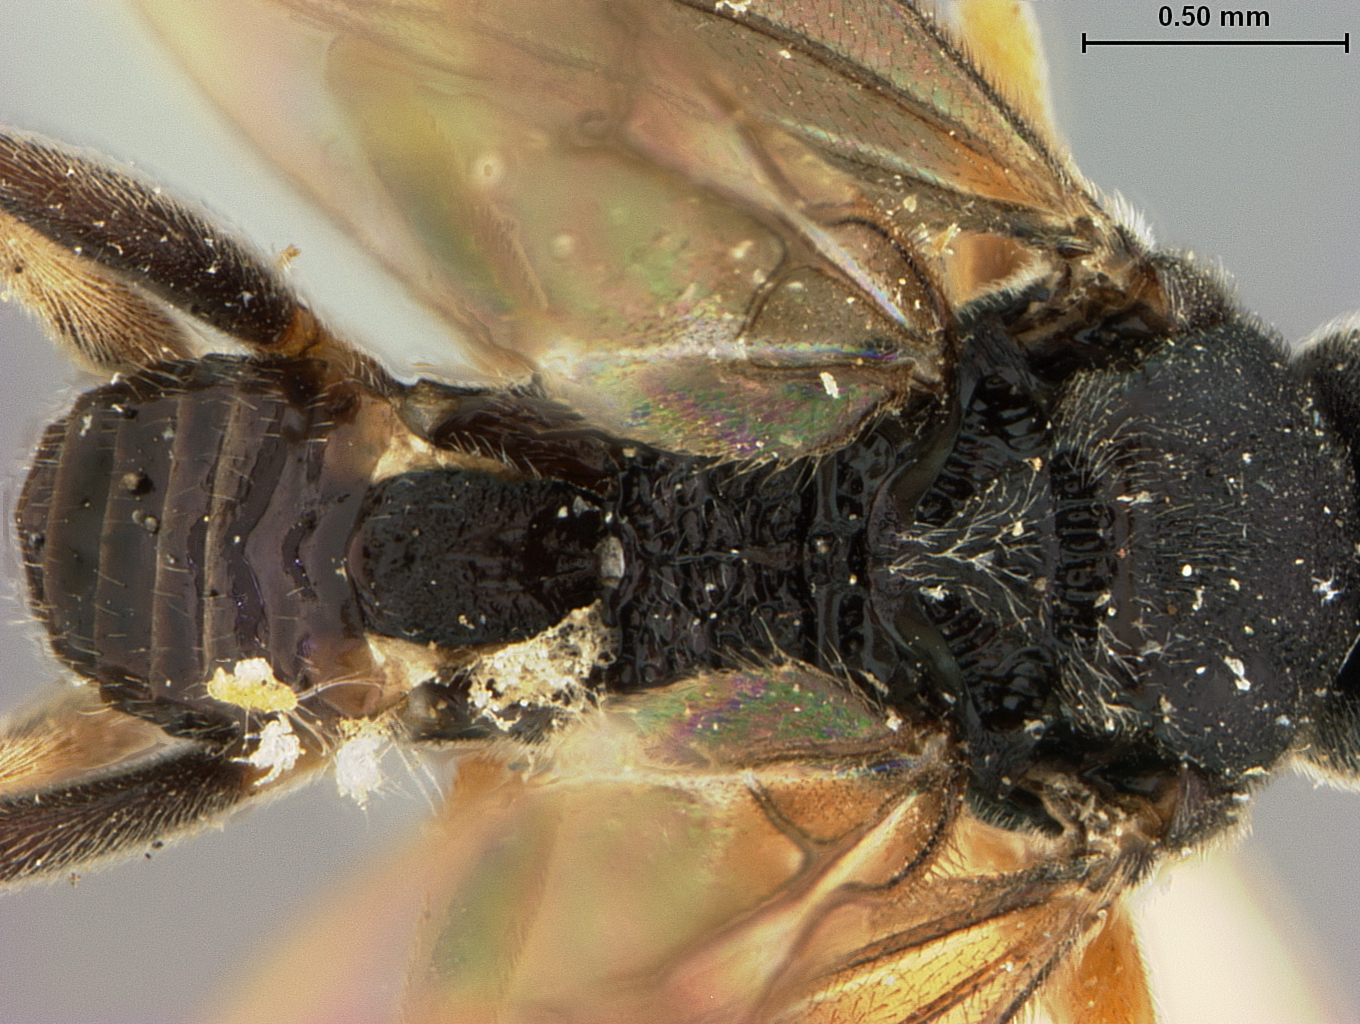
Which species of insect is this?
Microplitis atamiensis
